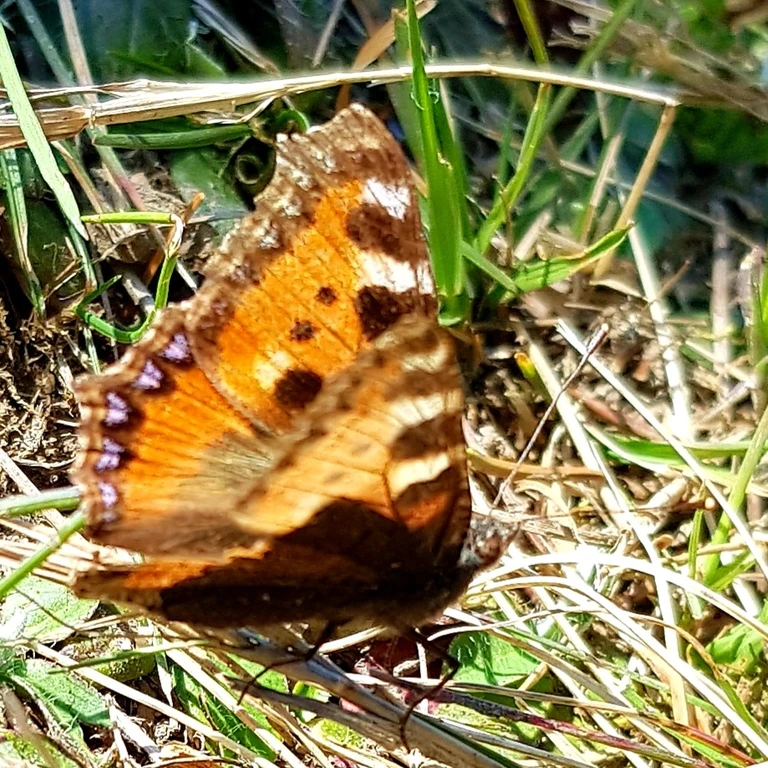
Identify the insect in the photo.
Aglais urticae
